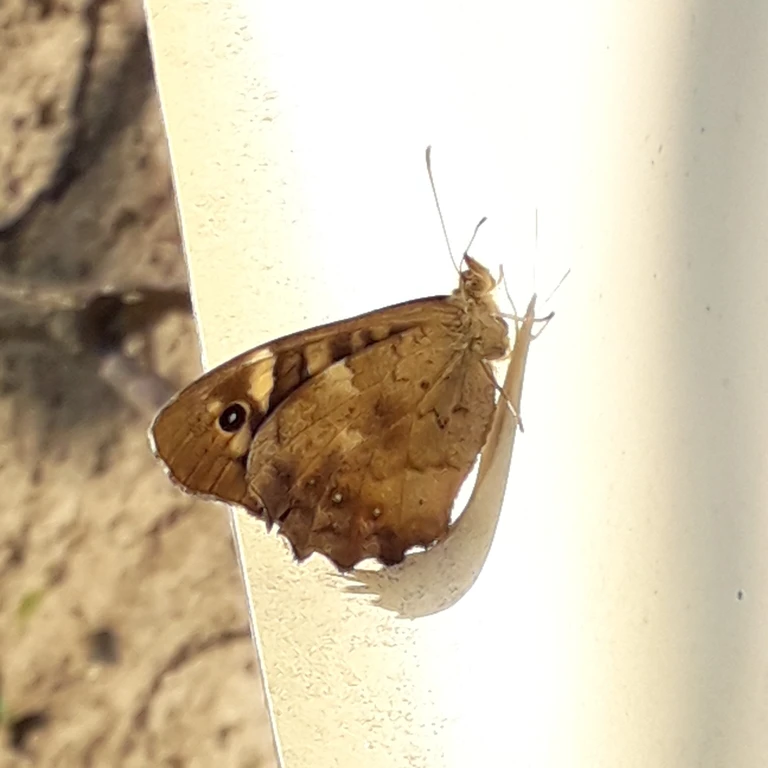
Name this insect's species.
Pararge aegeria
